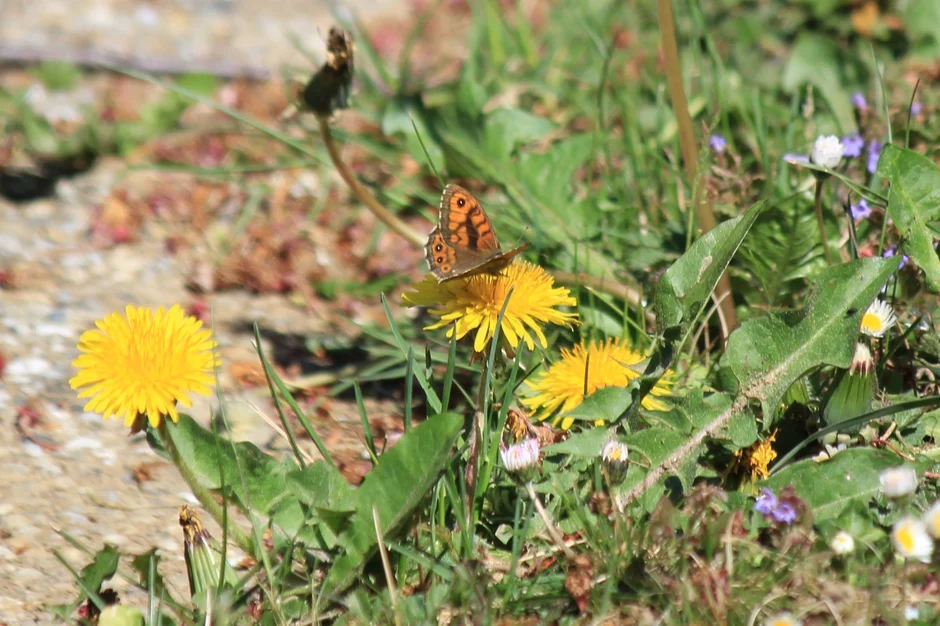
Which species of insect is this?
Lasiommata megera (also Pararge megera)
